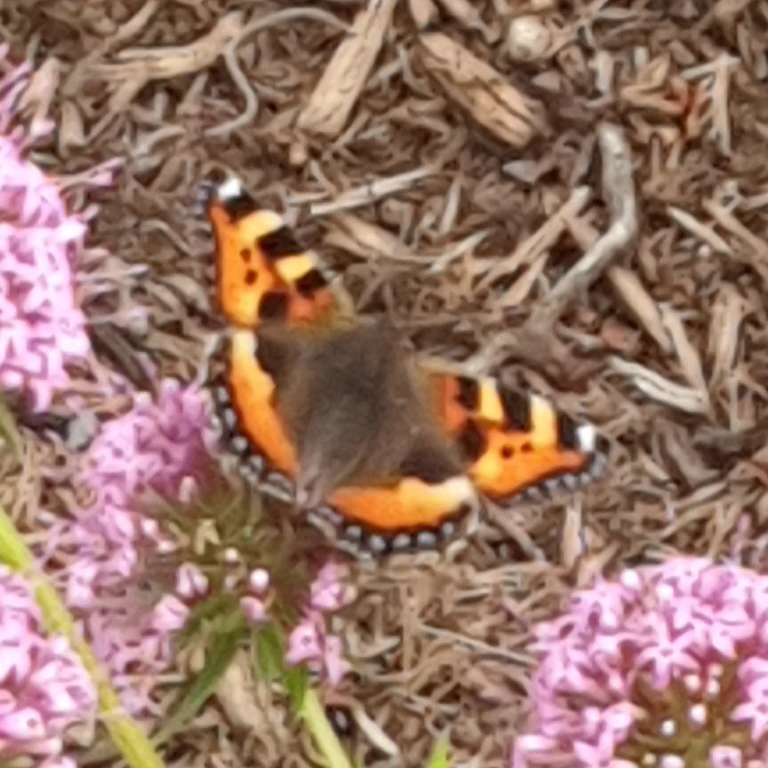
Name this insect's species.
Aglais urticae
